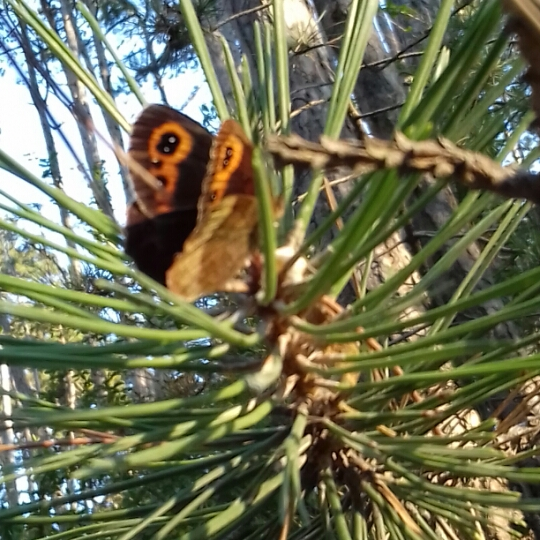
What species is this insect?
Erebia aethiops
